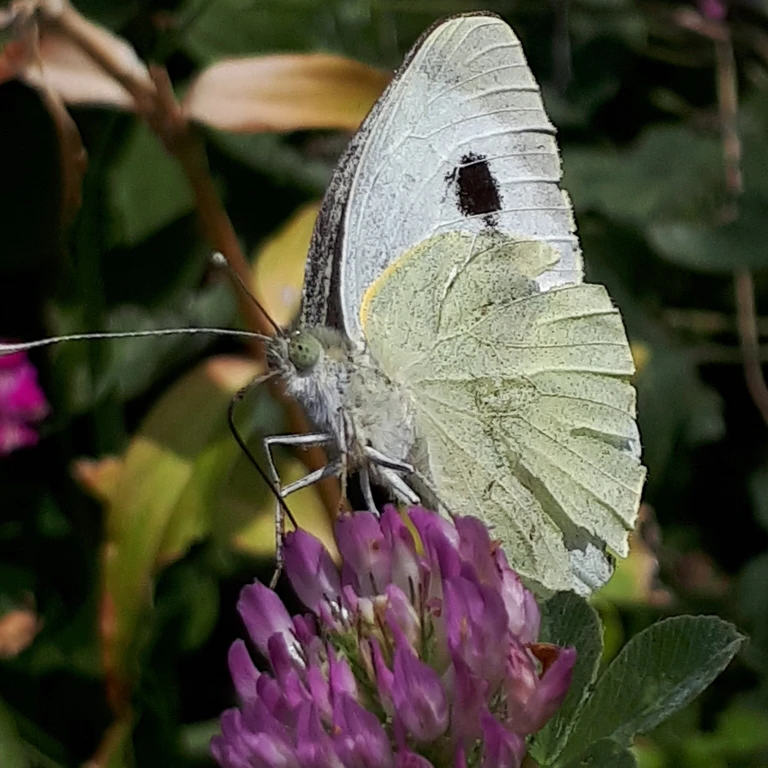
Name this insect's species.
Pieris brassicae
